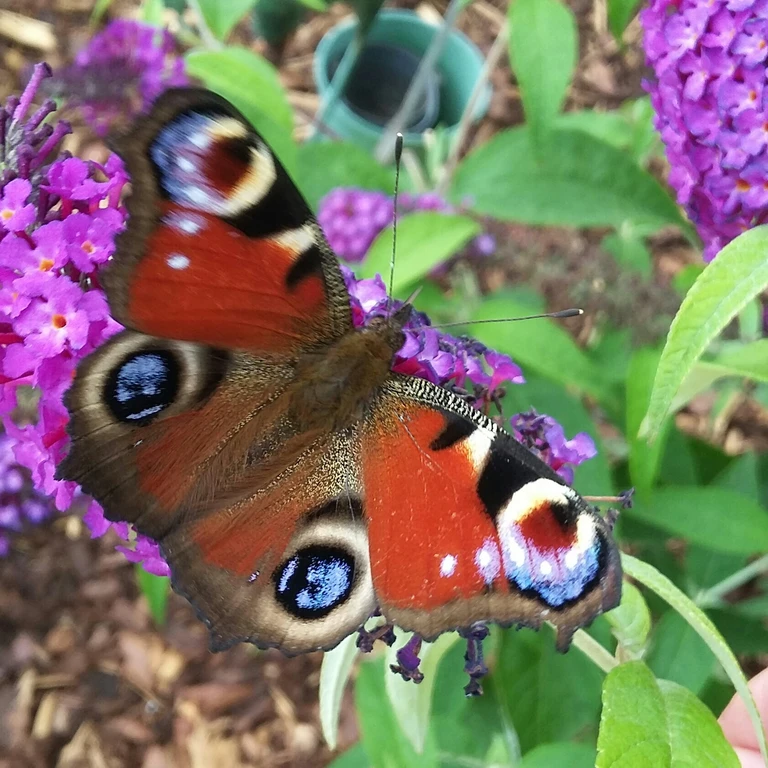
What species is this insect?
Aglais io
